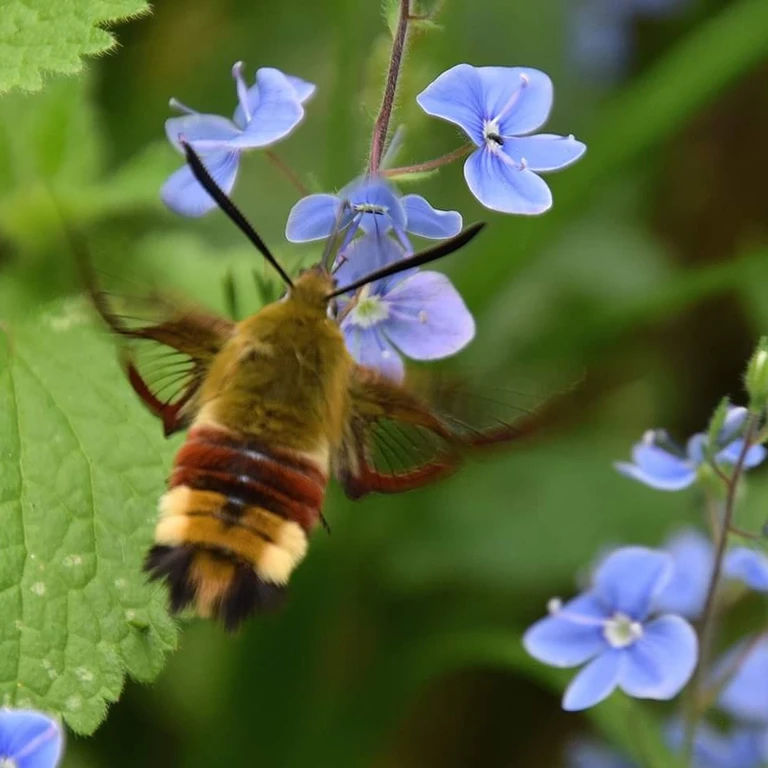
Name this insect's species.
Hemaris fuciformis
